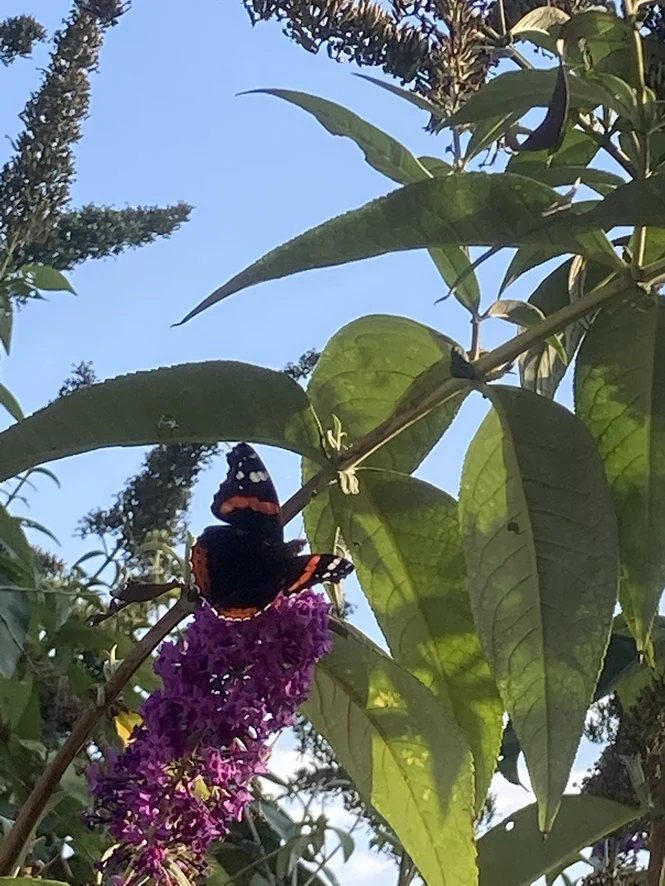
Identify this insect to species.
Vanessa atalanta
